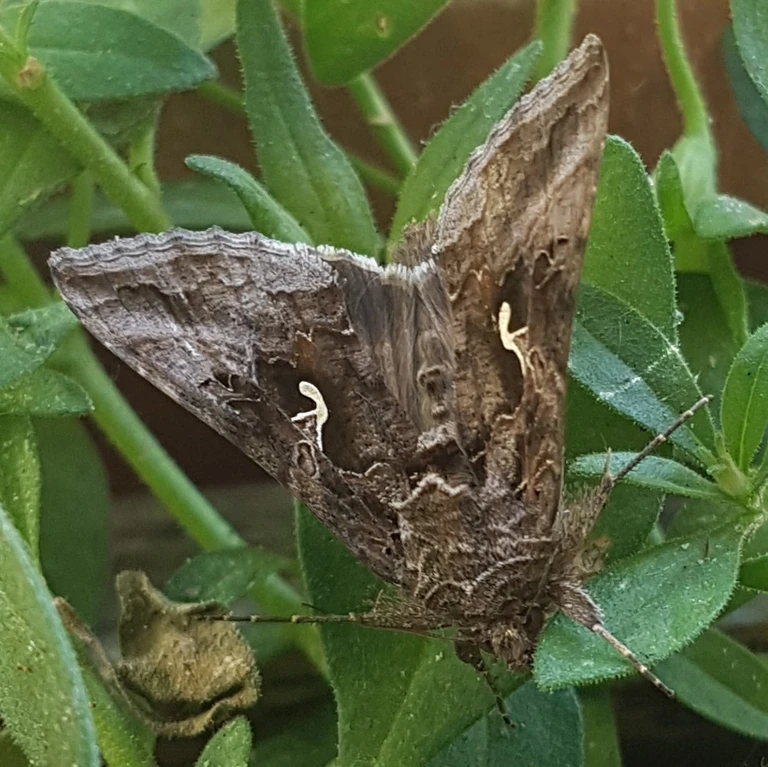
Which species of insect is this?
Autographa gamma
